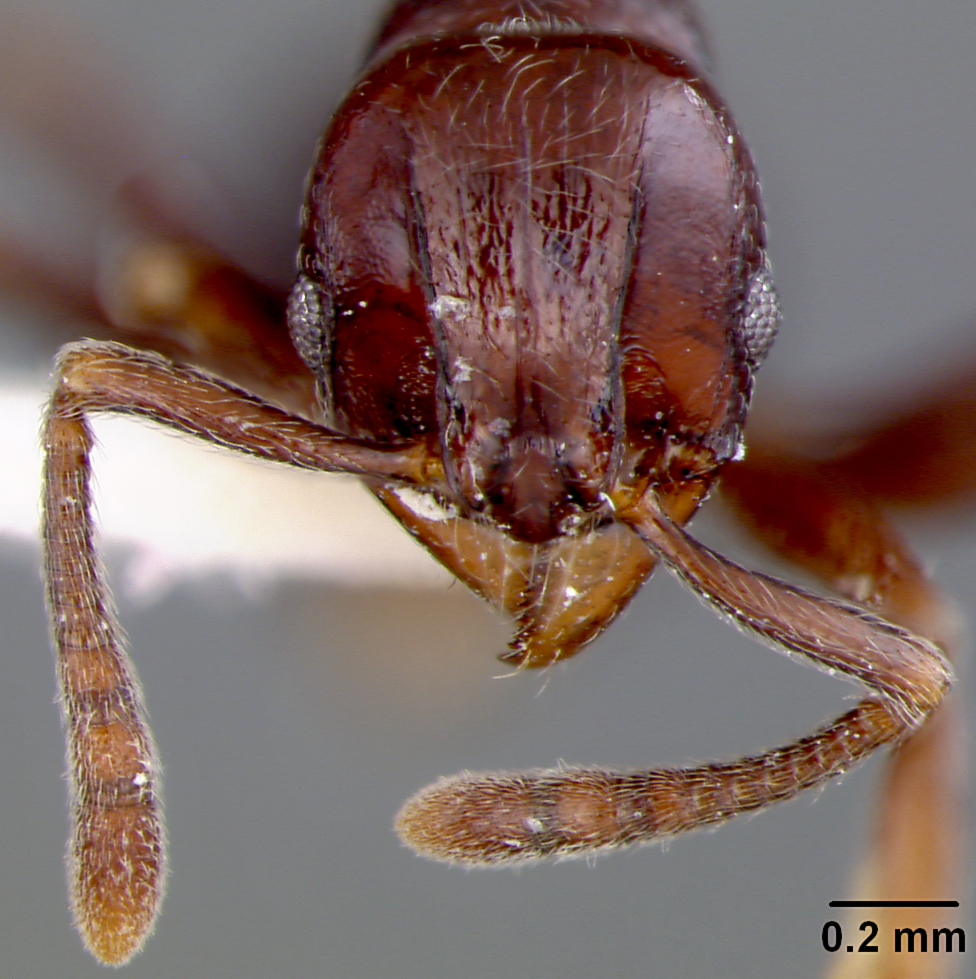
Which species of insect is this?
Cyphoidris parissa
